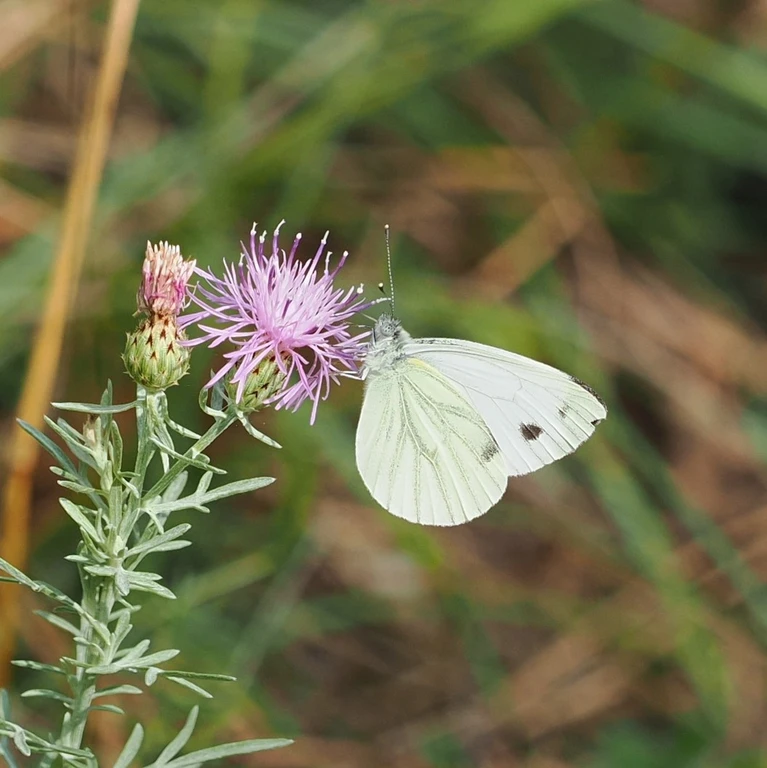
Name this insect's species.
Pieris napi
